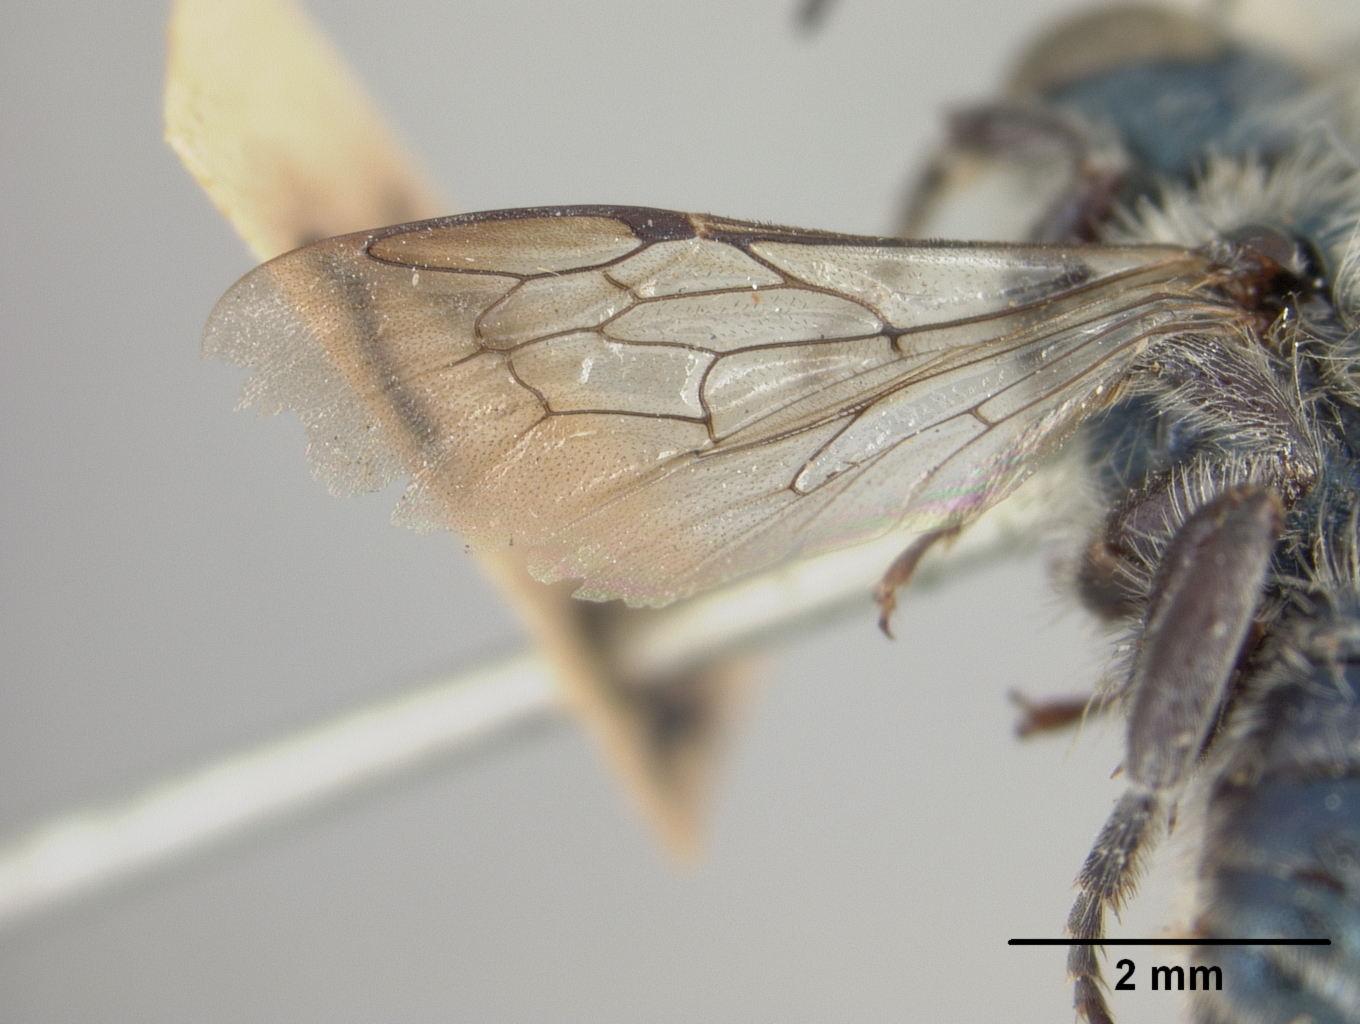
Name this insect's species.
Osmia davidsoniella
